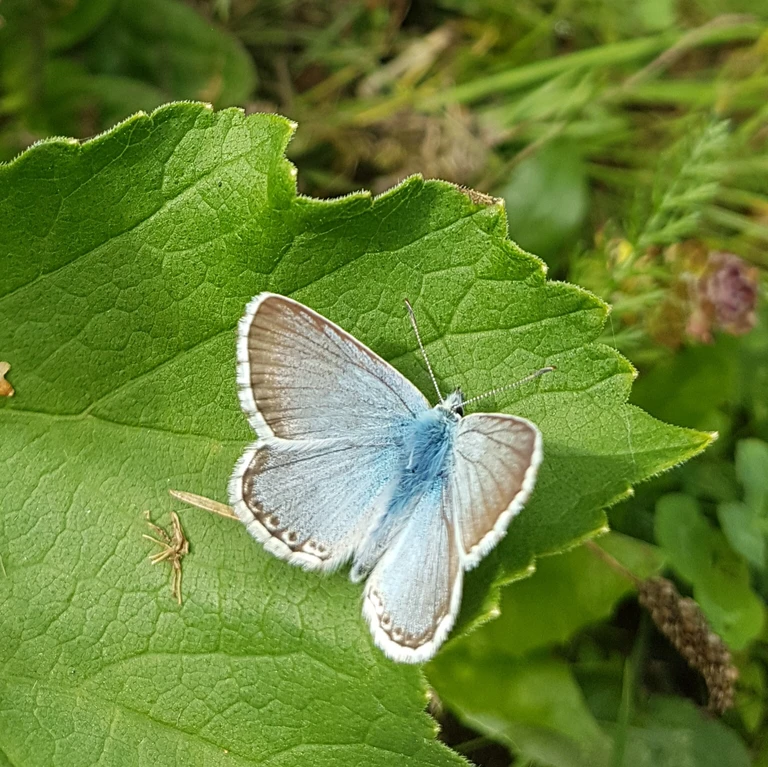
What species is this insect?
Lysandra coridon
